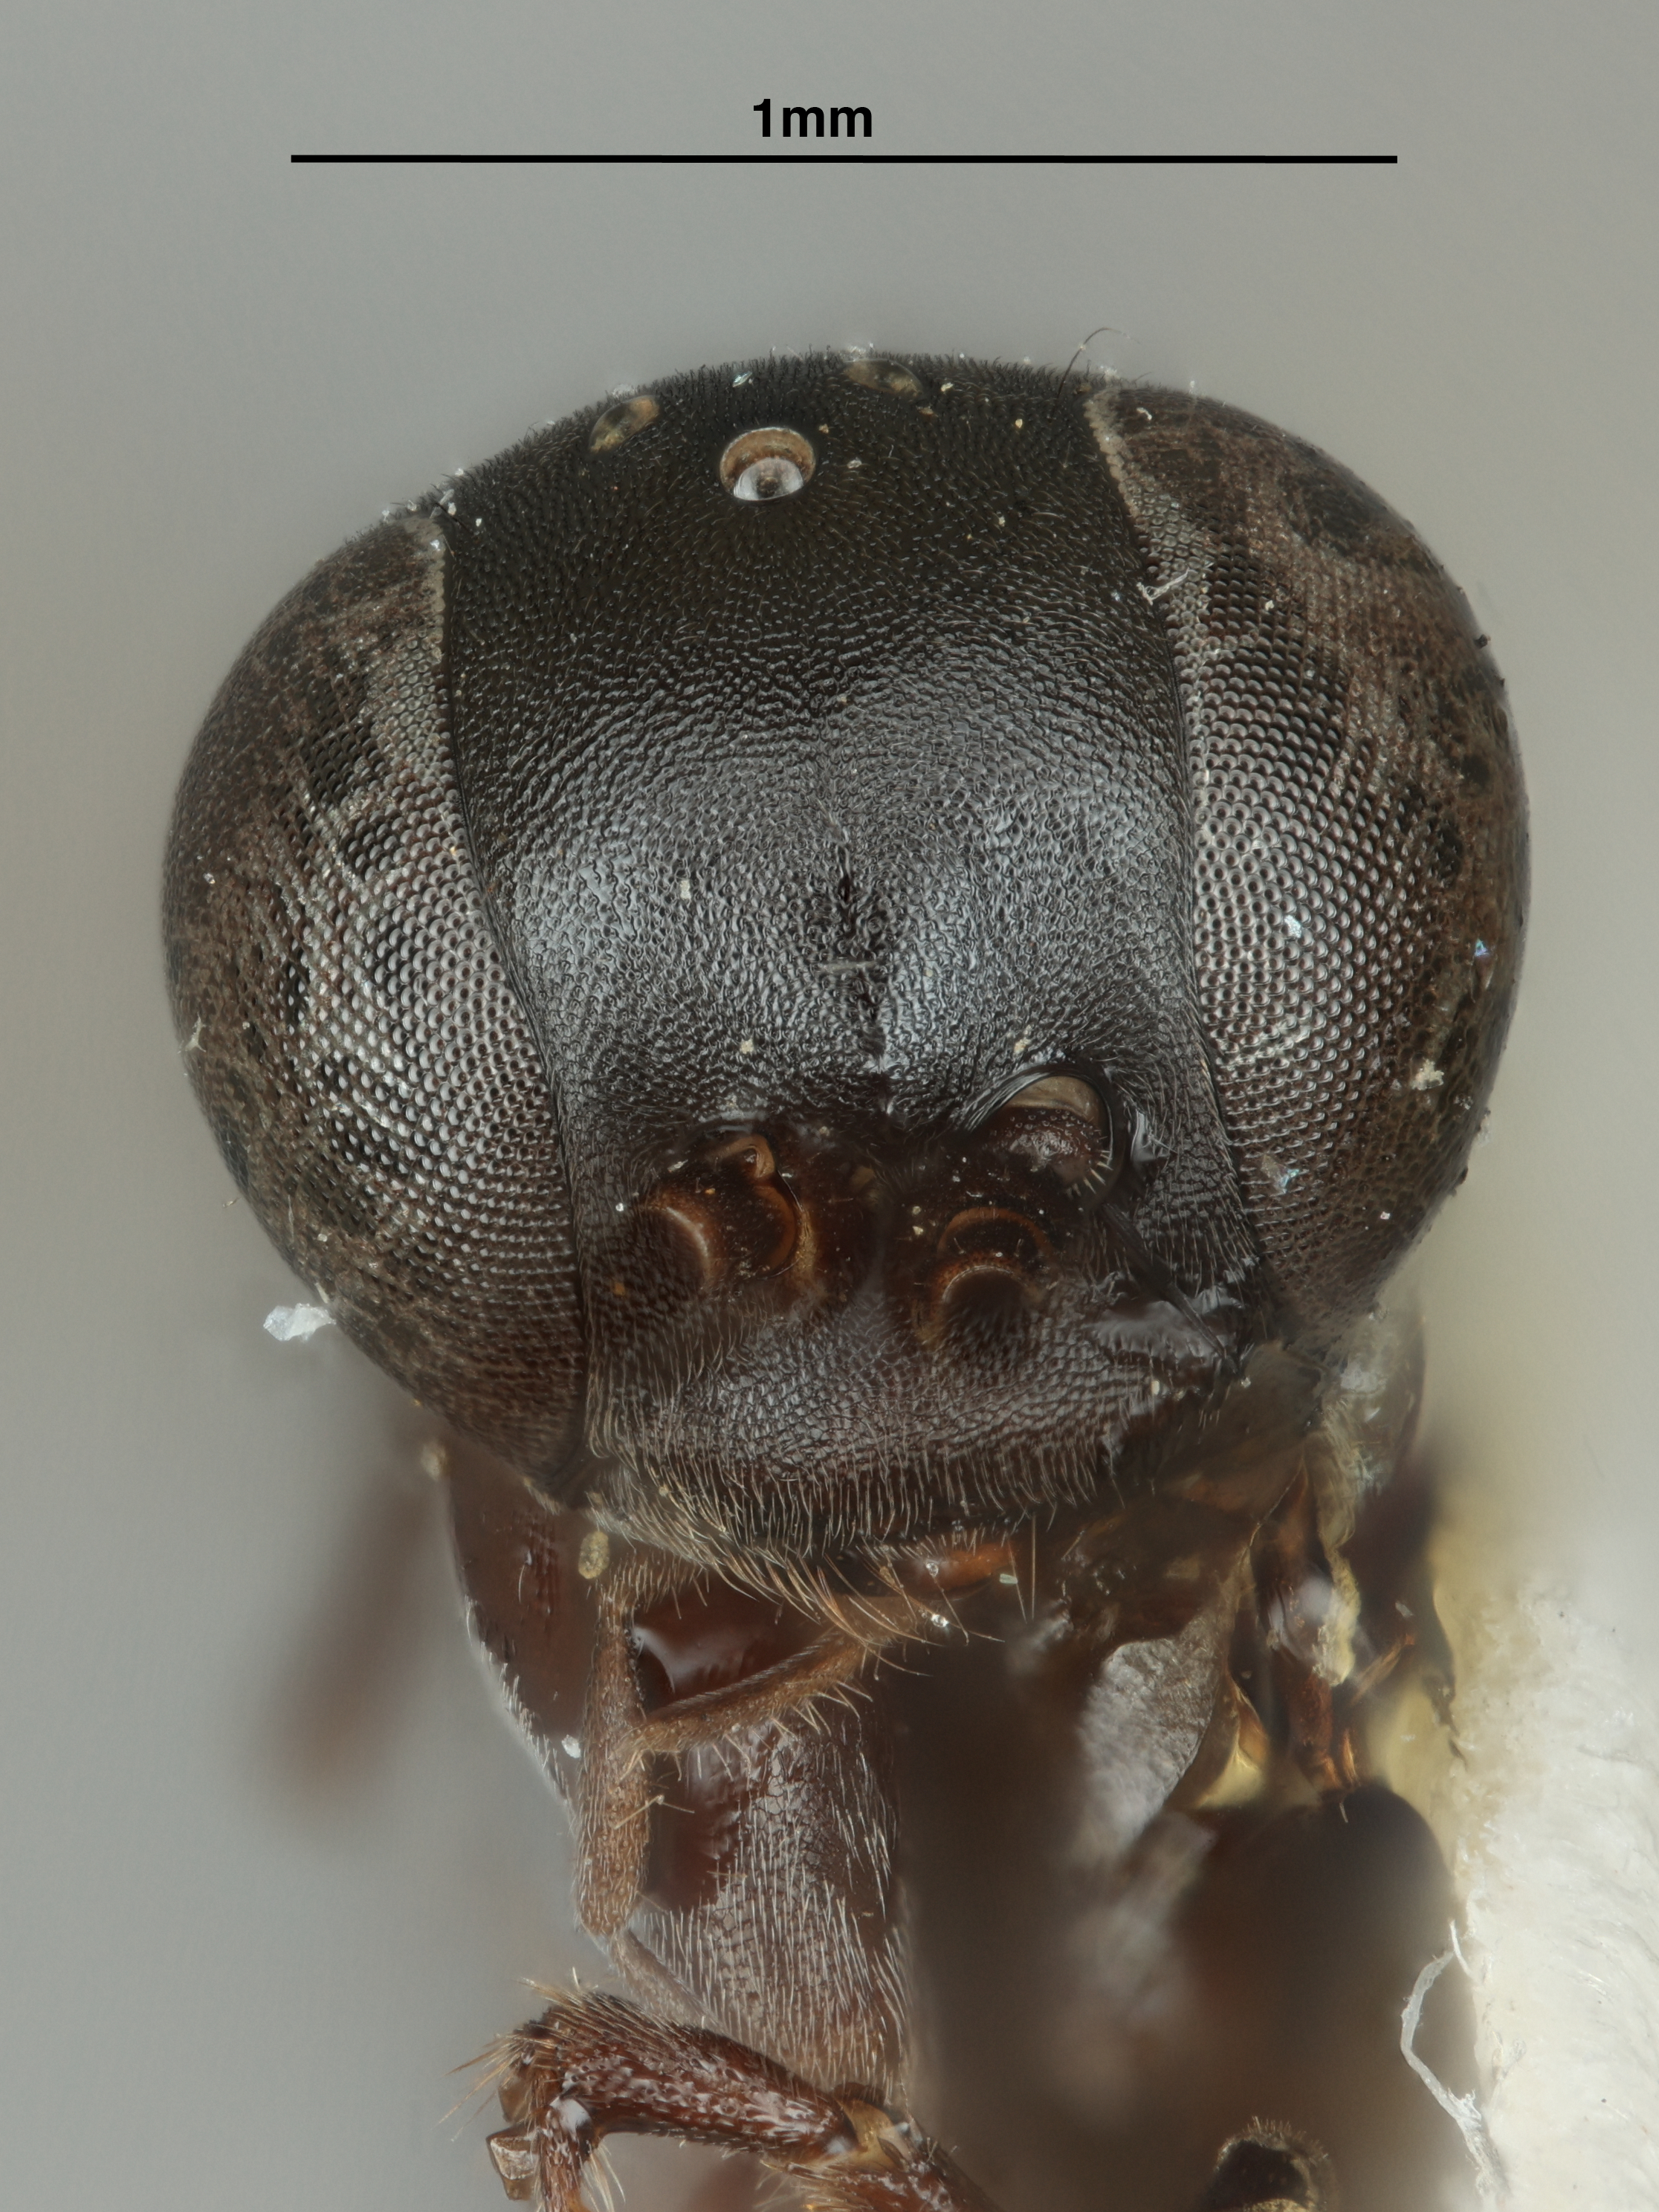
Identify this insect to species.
Micragenia minima
